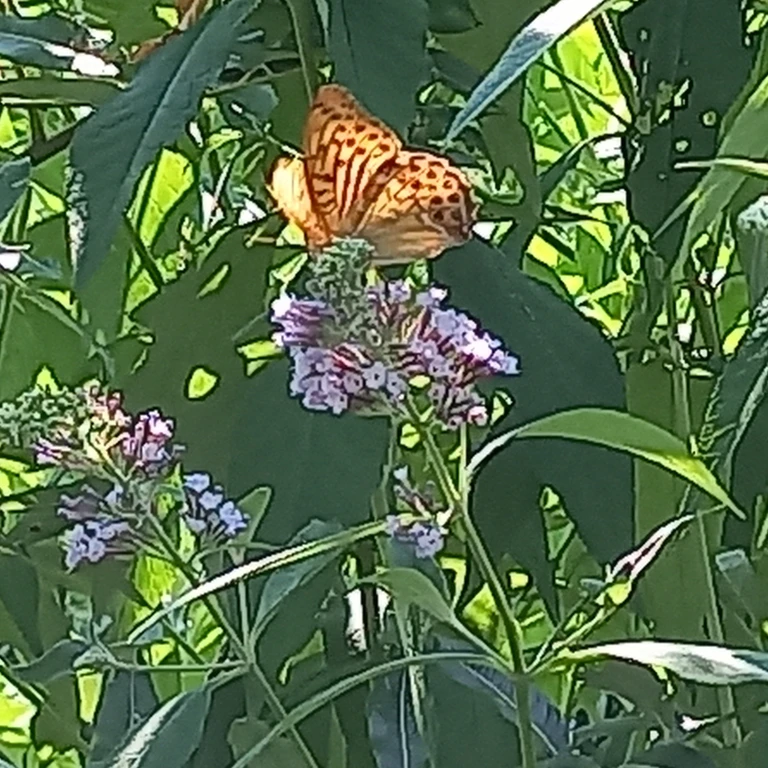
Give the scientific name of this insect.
Argynnis paphia
